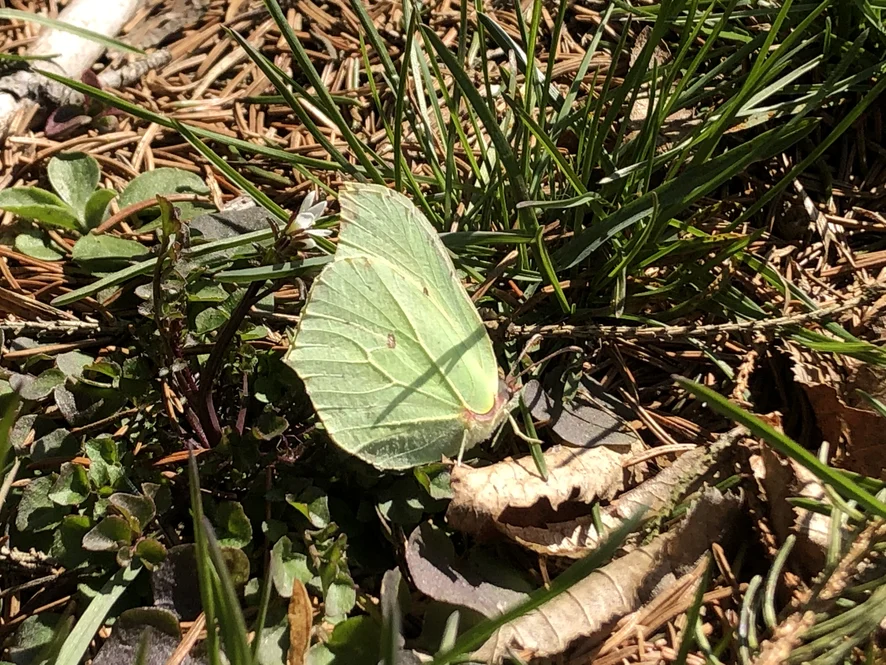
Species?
Gonepteryx rhamni
